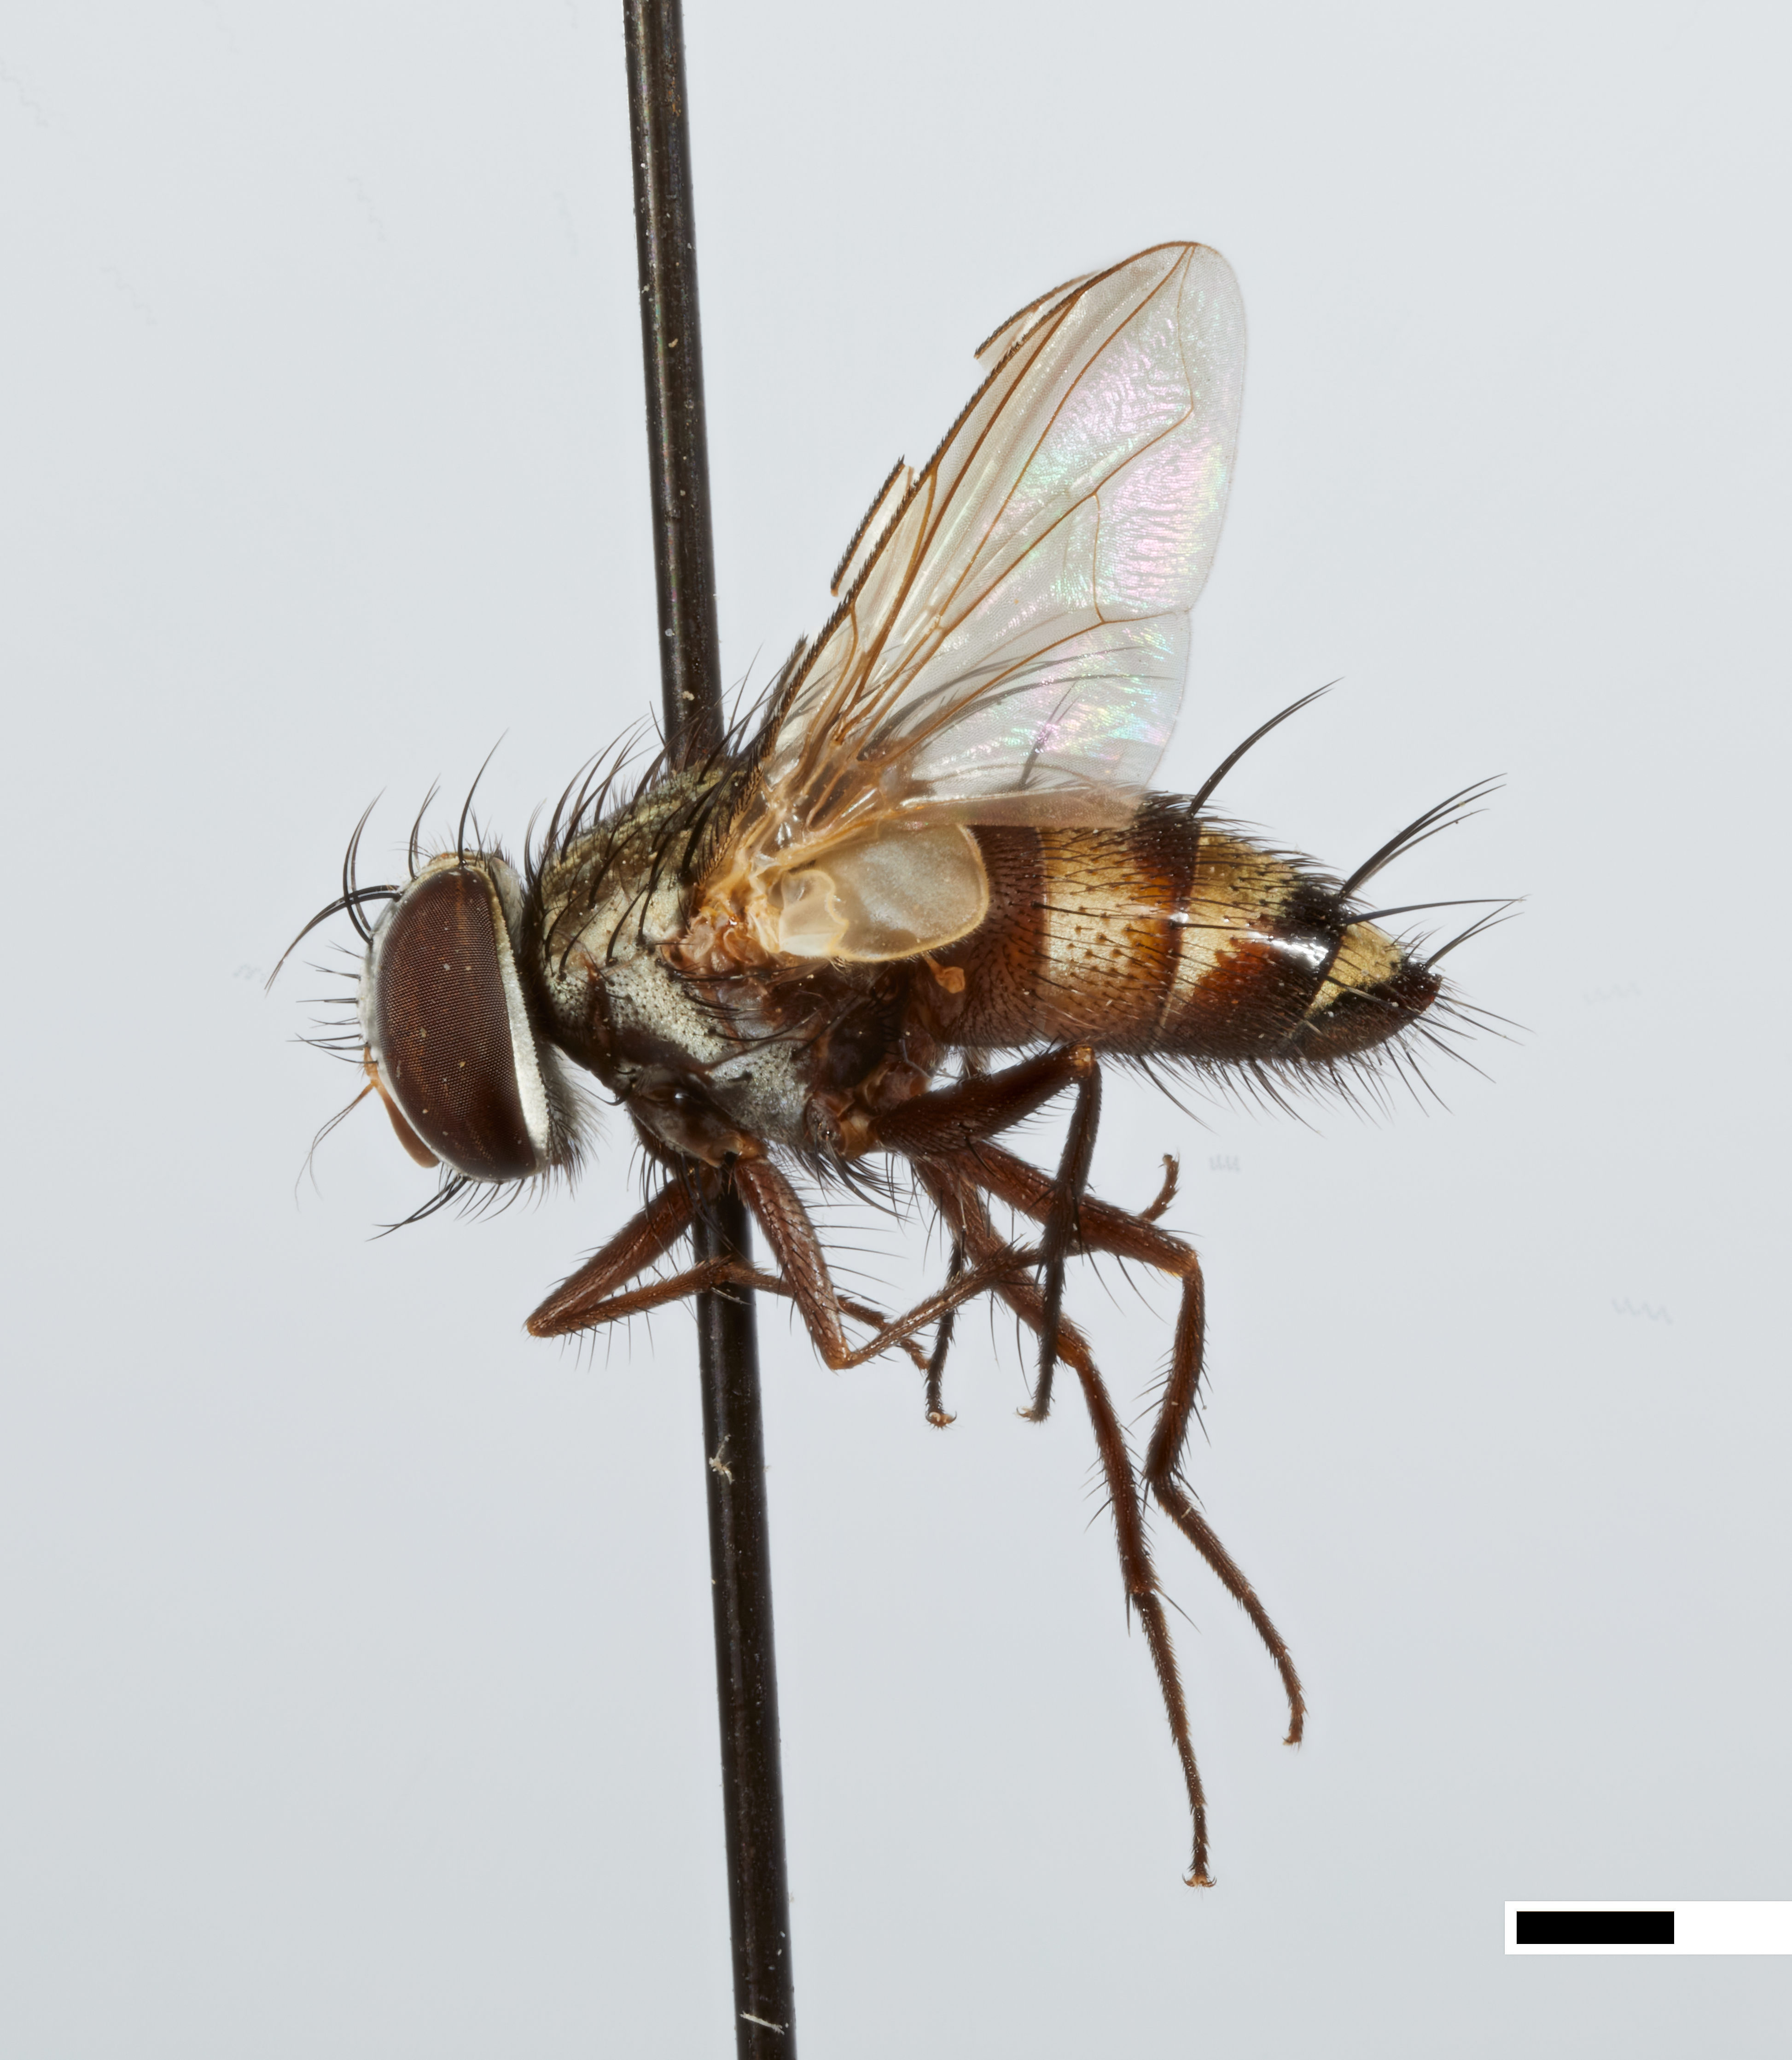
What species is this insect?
Argyrochaetona peruana
